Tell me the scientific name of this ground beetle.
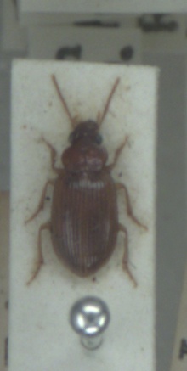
Bradycellus verbasci
